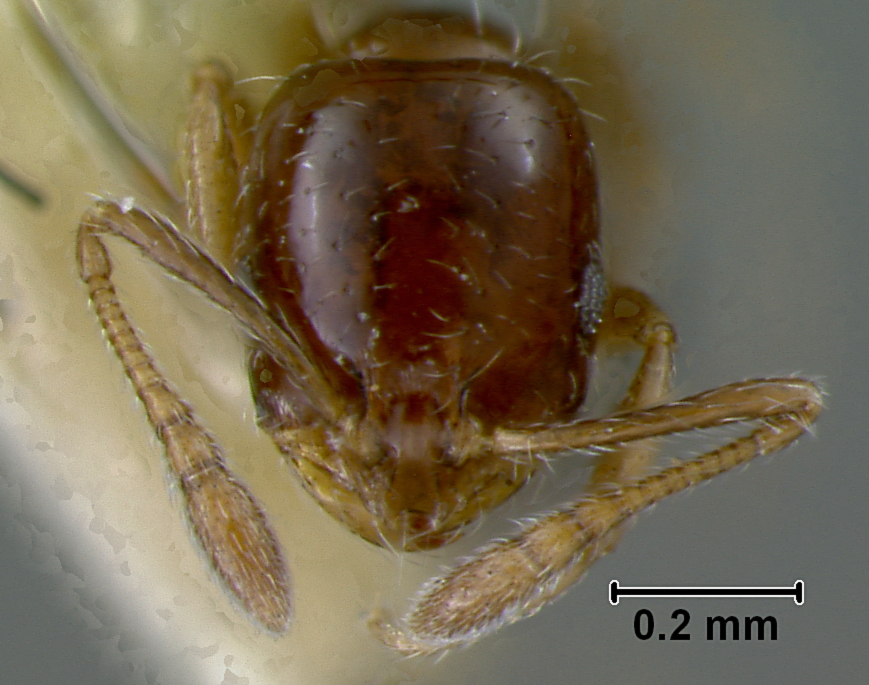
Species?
Monomorium minutum
